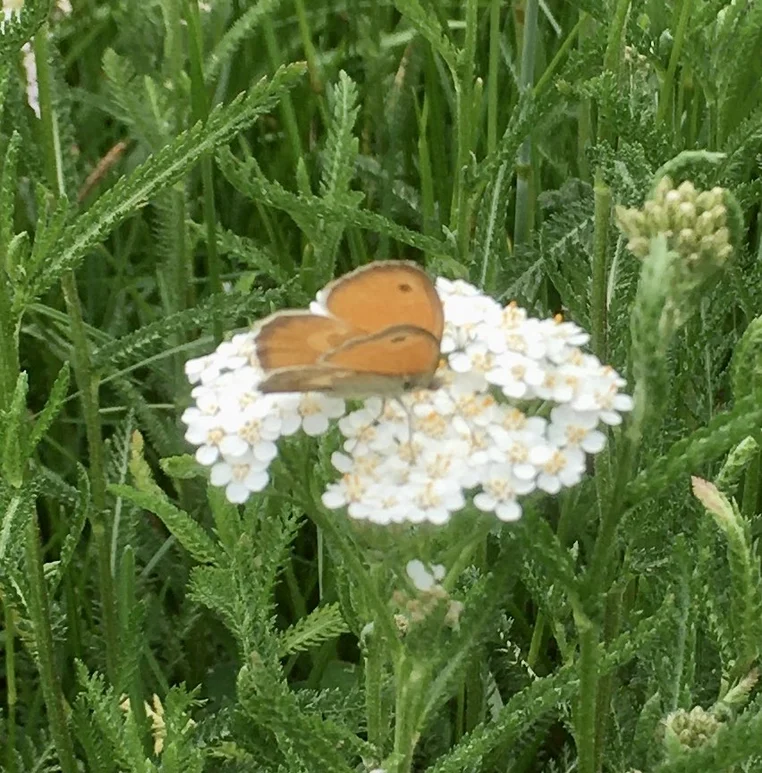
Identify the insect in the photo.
Coenonympha pamphilus
